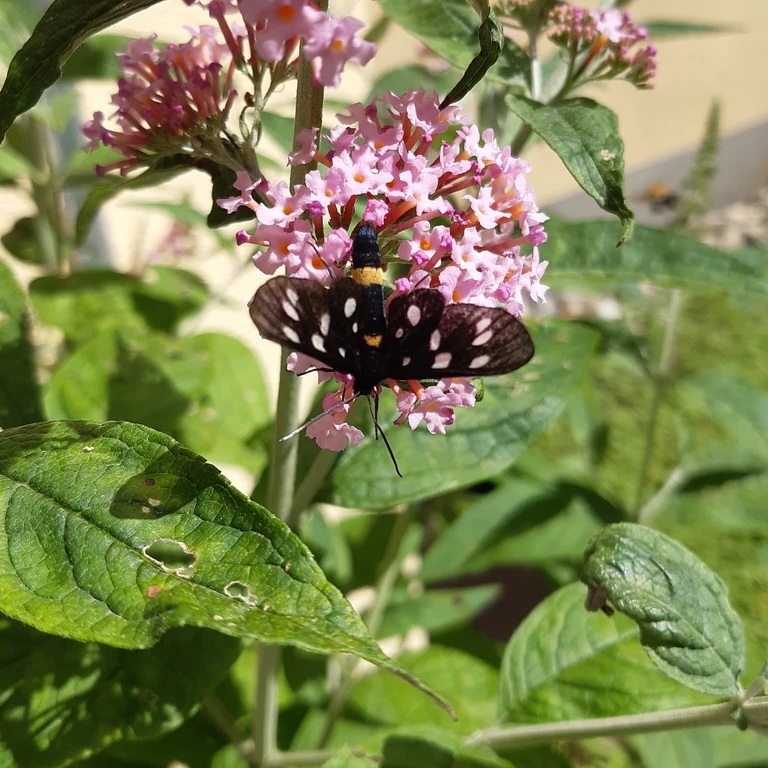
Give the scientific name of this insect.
Amata phegea
